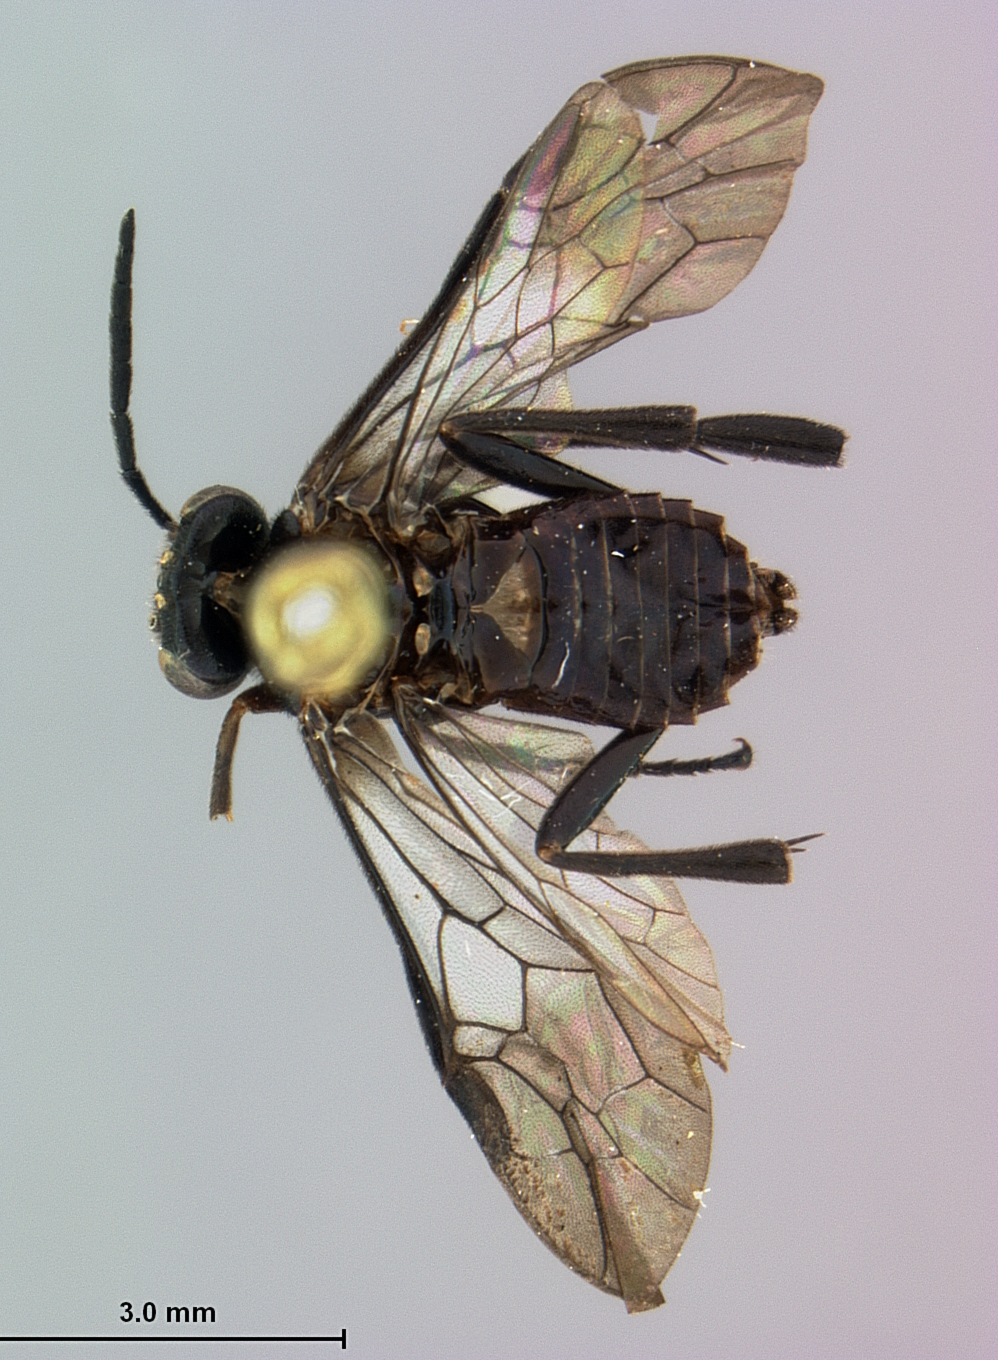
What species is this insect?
Eusunoxa lissofrons
